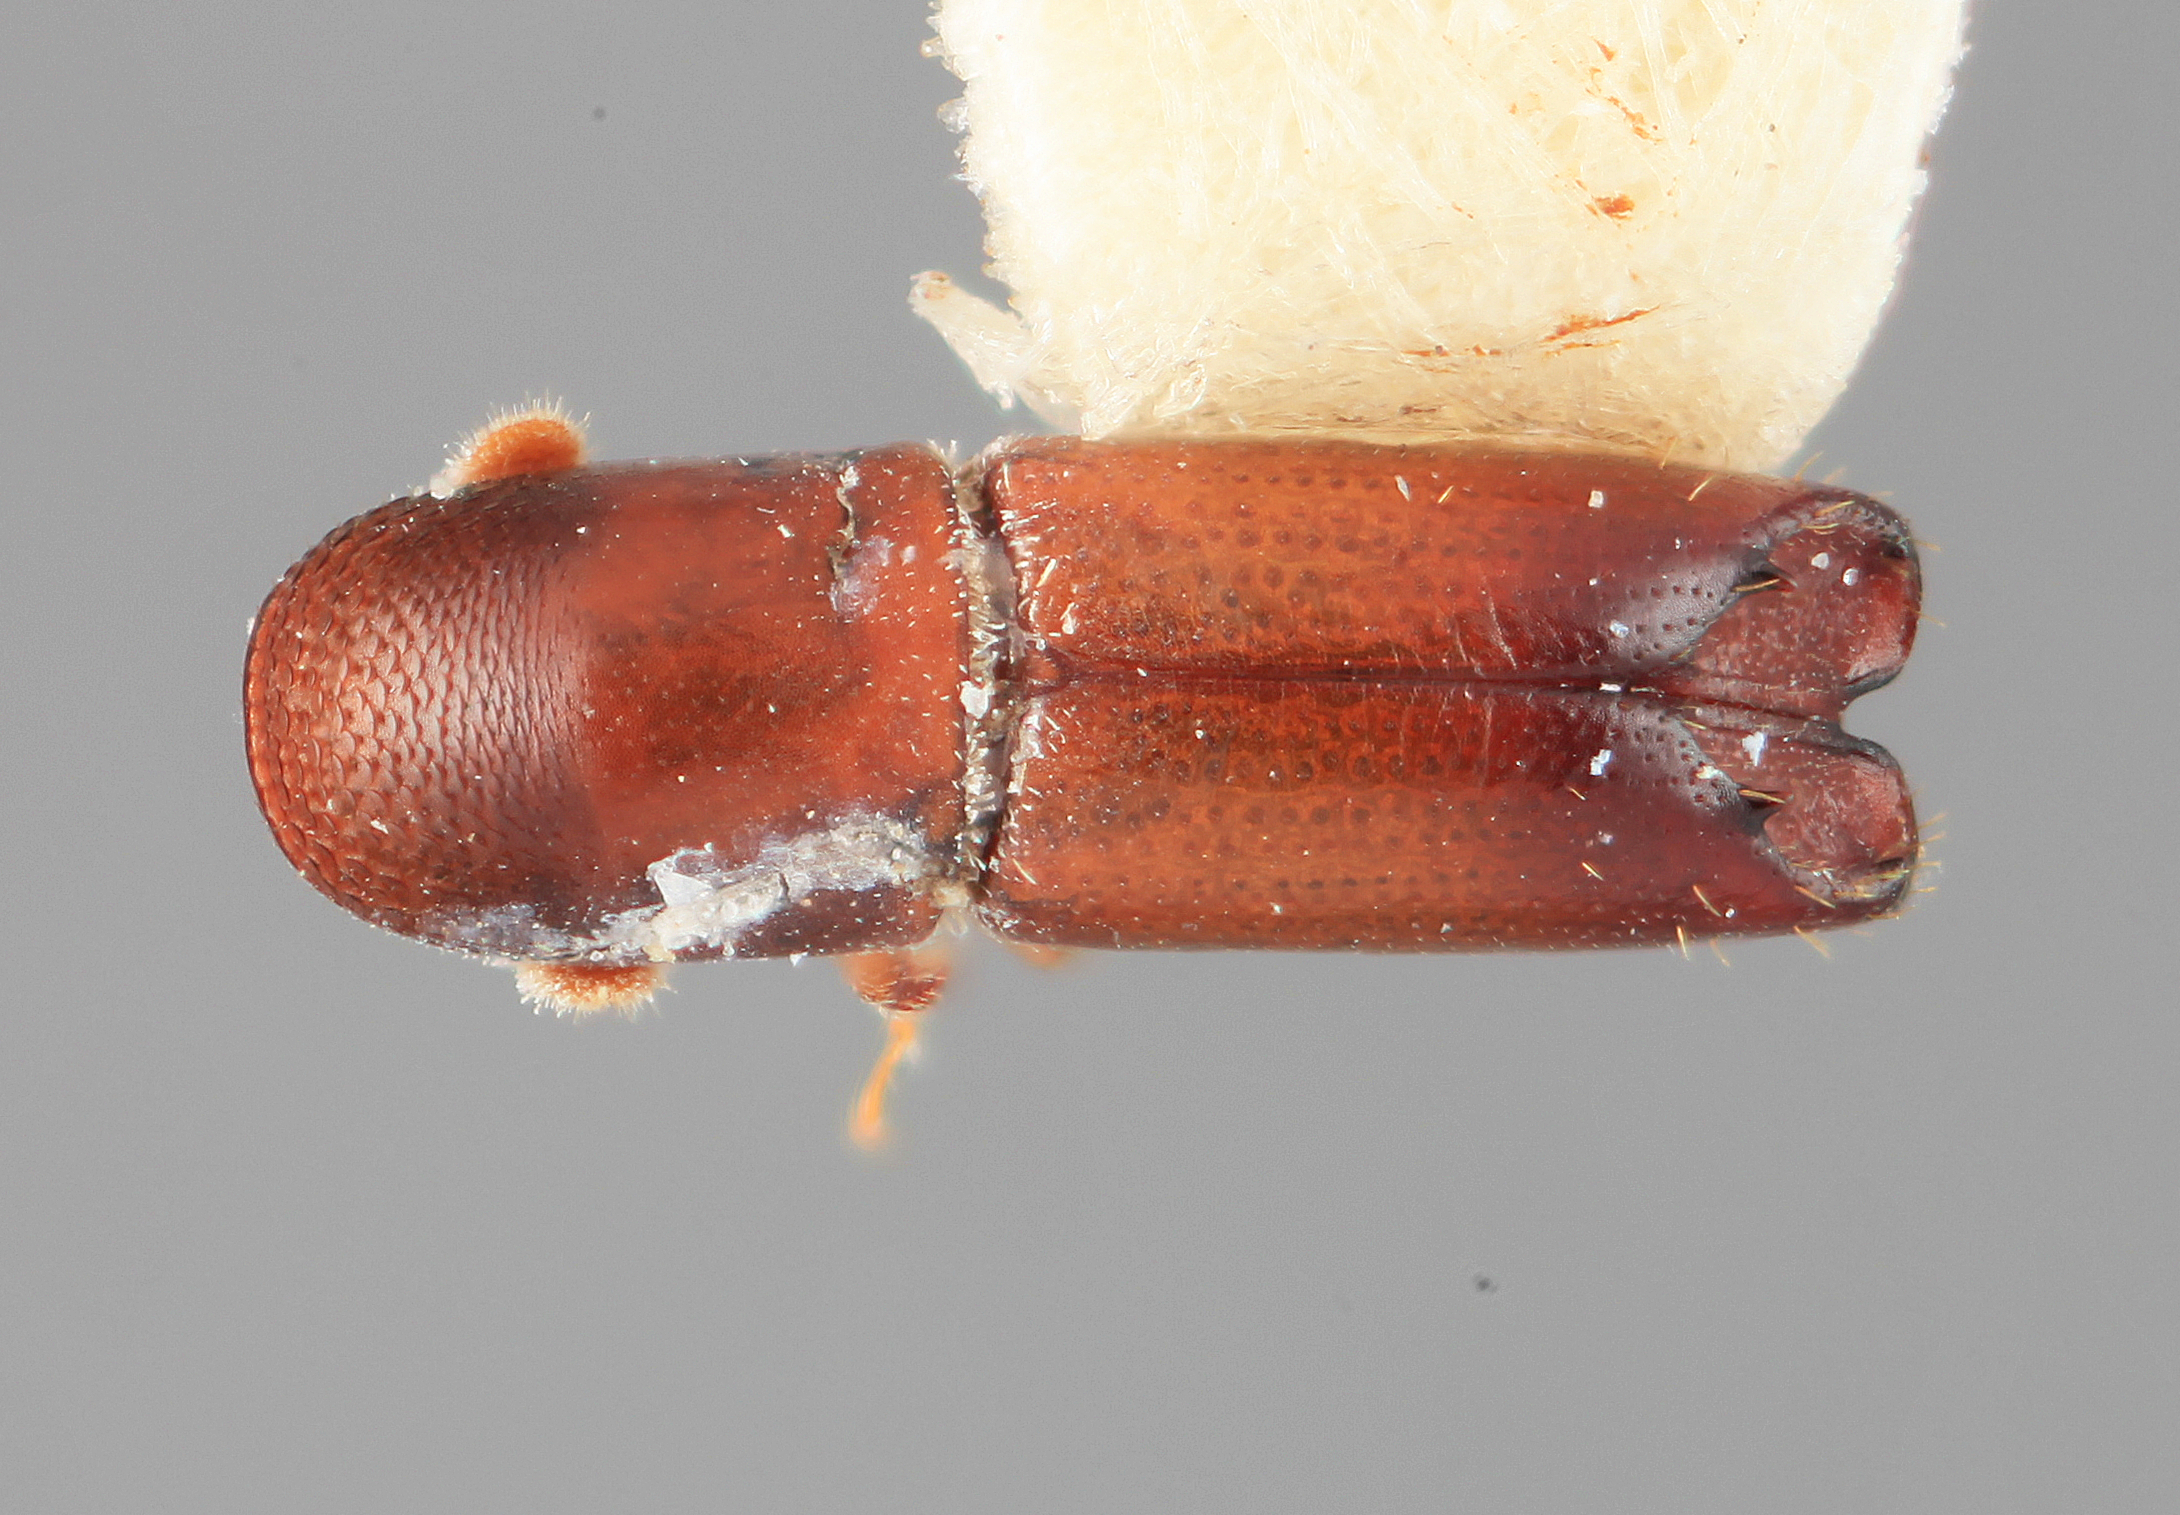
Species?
Monarthrum xalapensis
